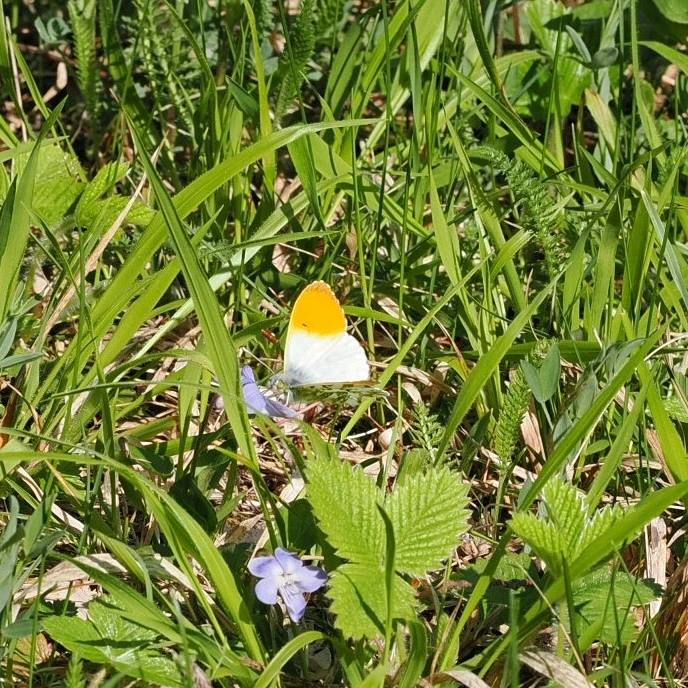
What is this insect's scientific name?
Anthocharis cardamines
